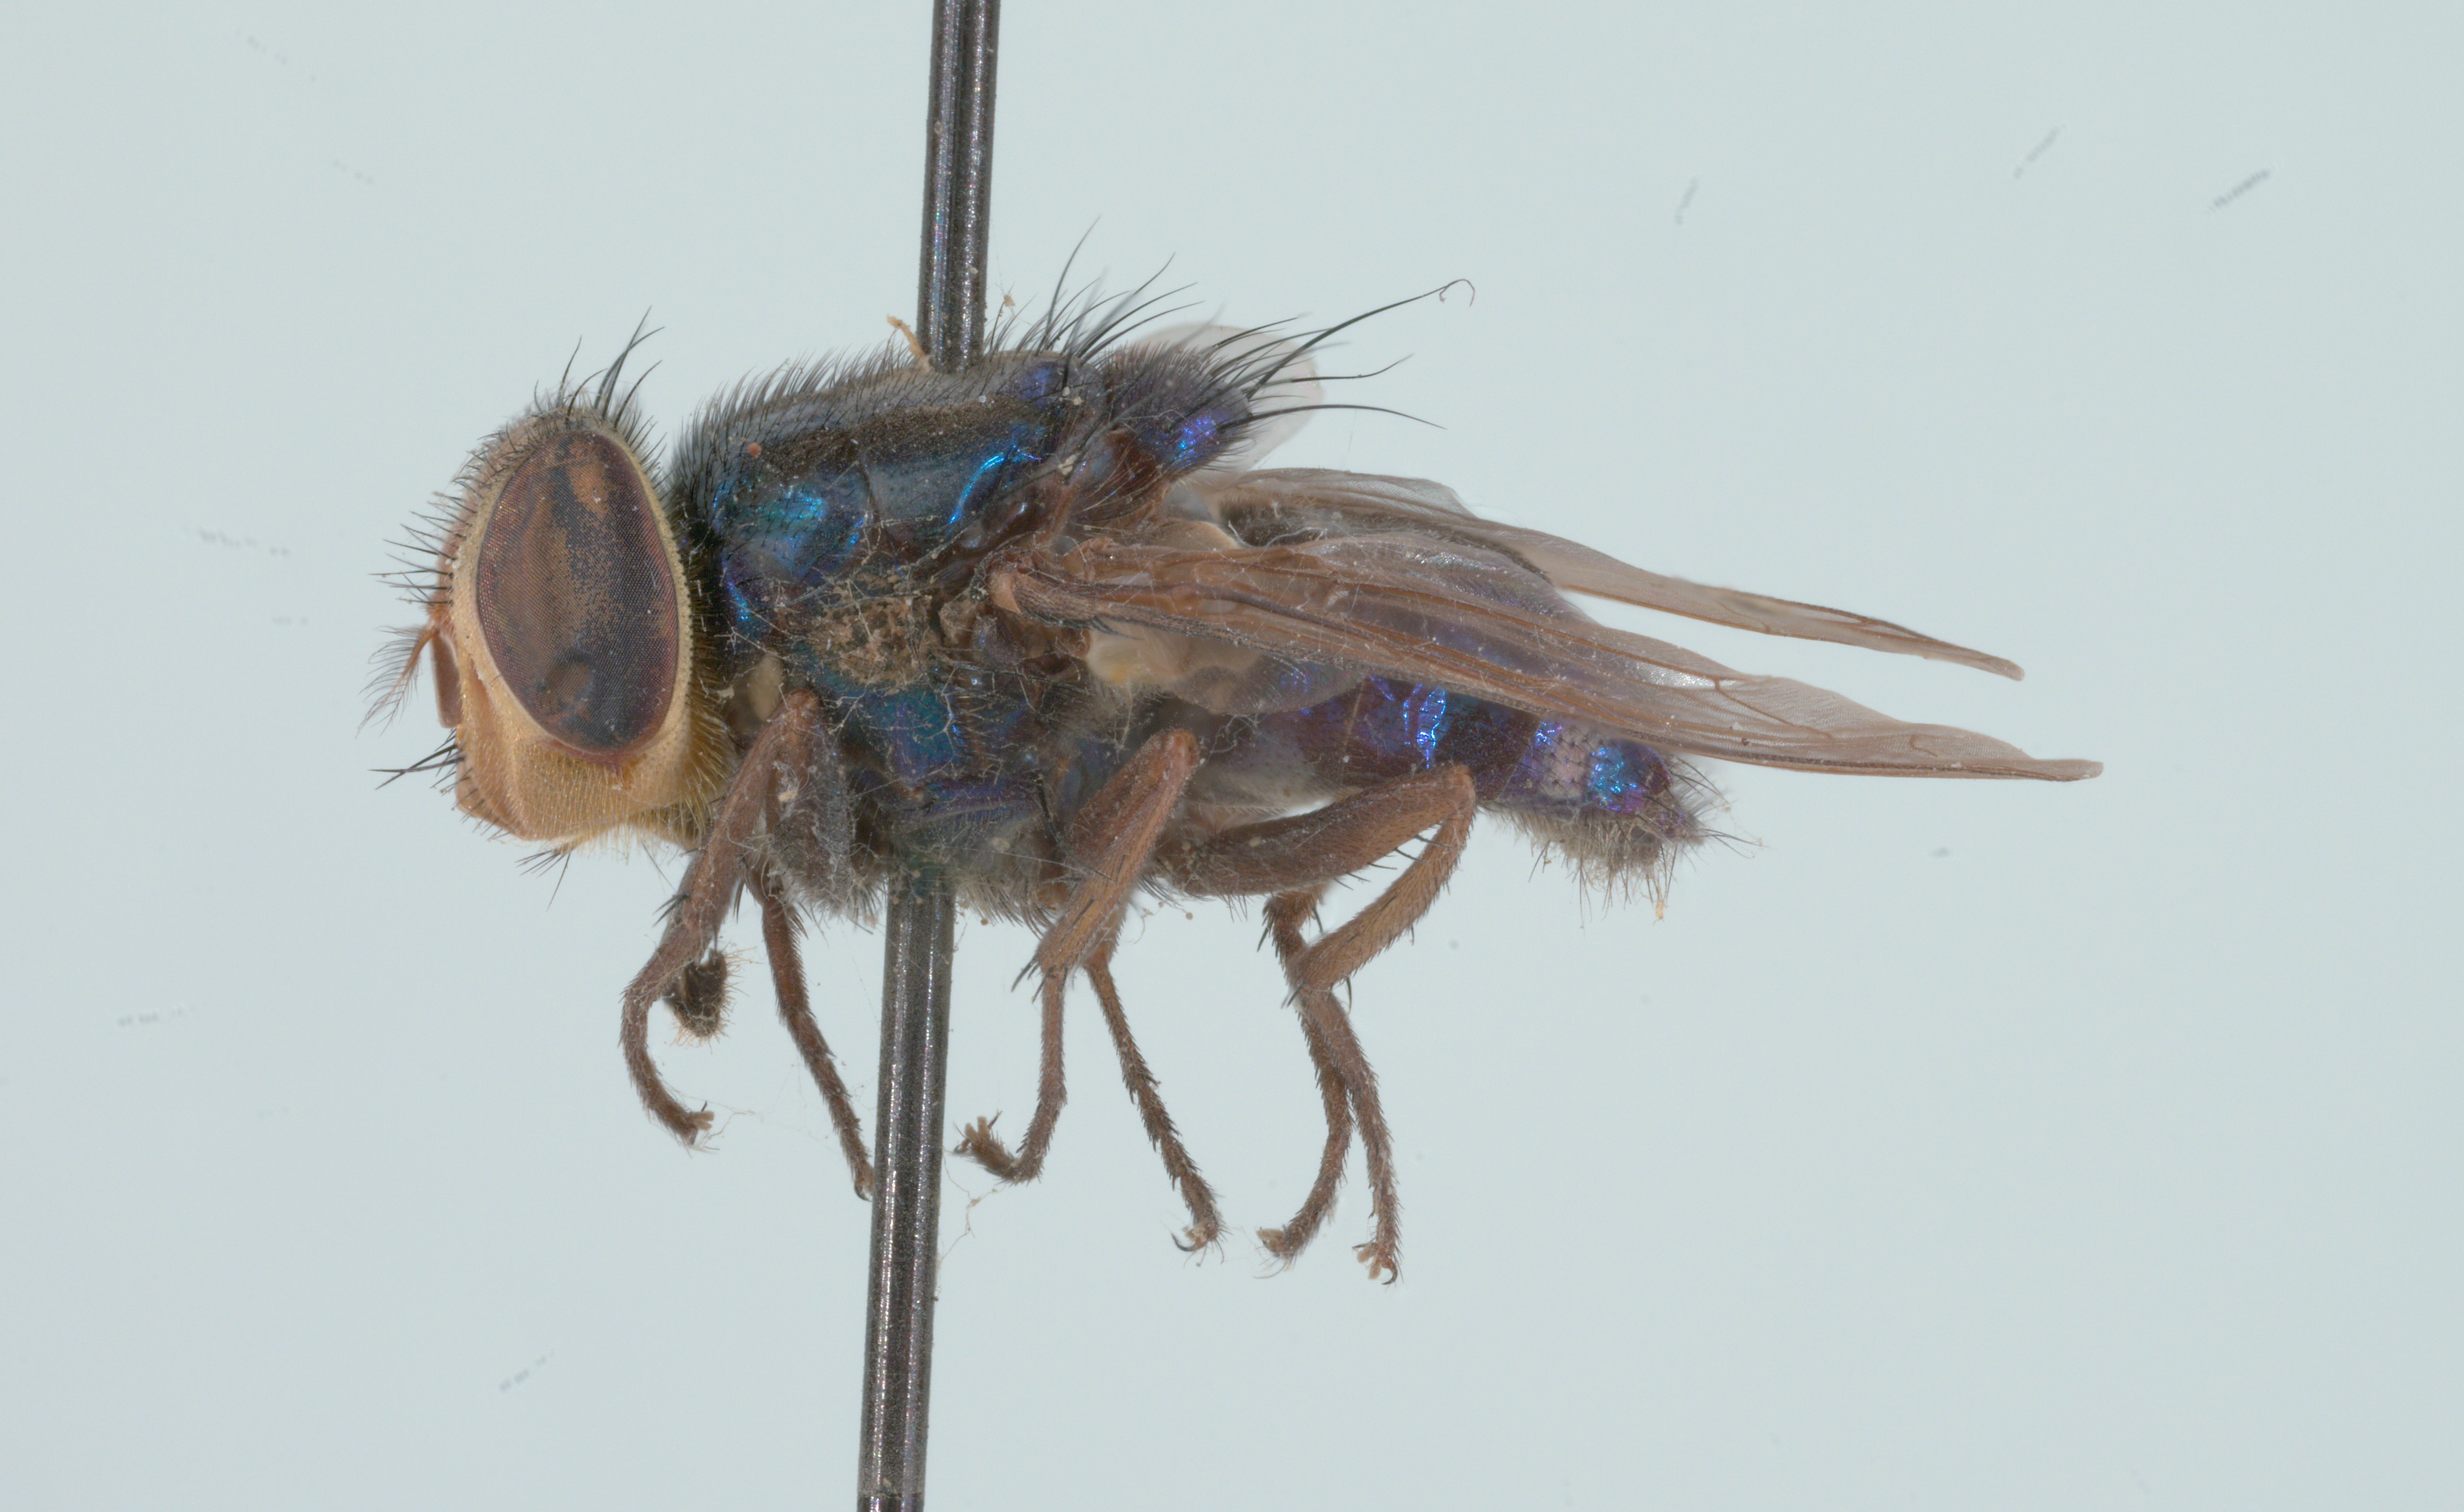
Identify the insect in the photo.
Cochliomyia hominivorax
